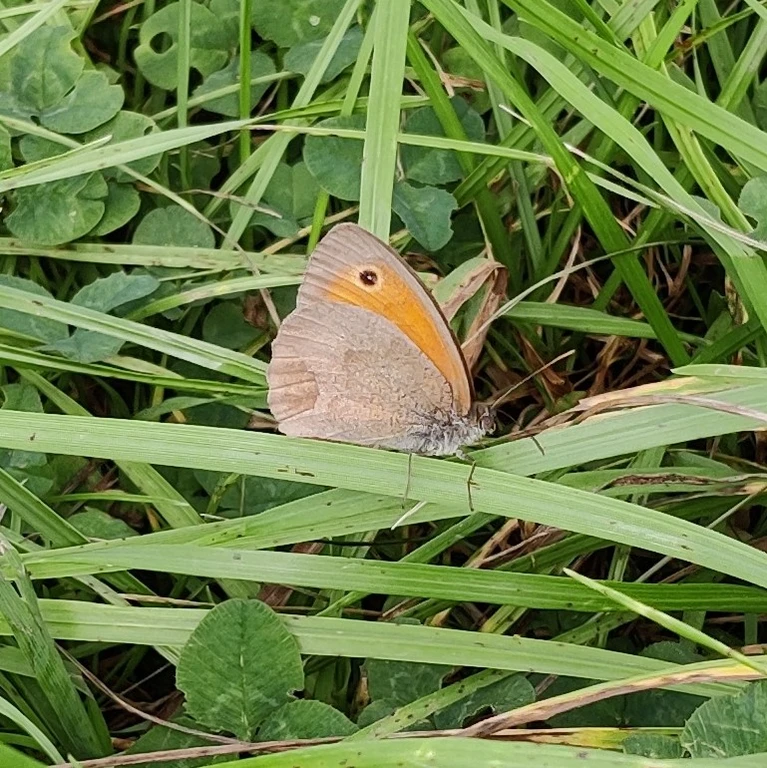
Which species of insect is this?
Maniola jurtina
